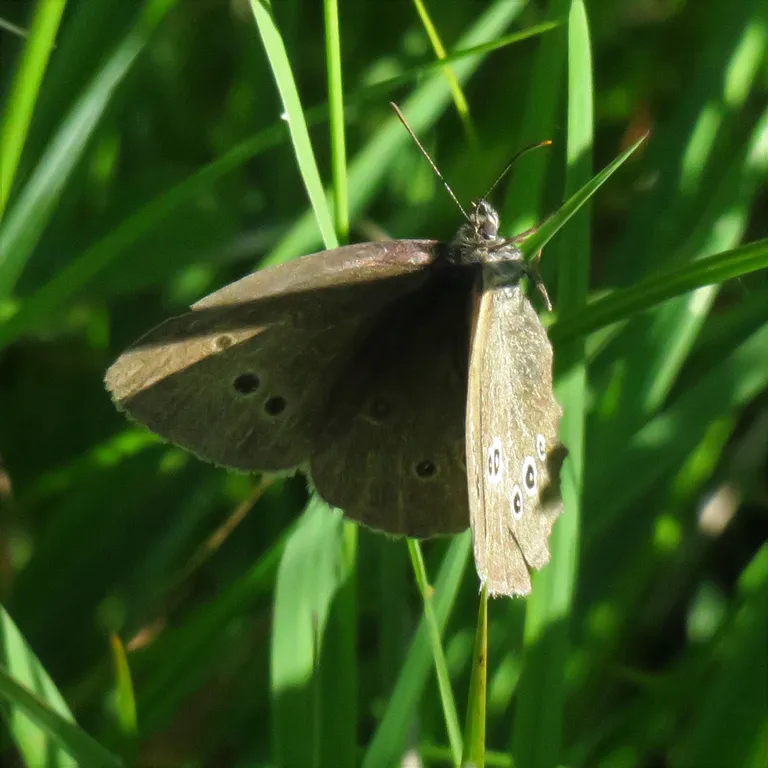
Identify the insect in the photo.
Aphantopus hyperantus
